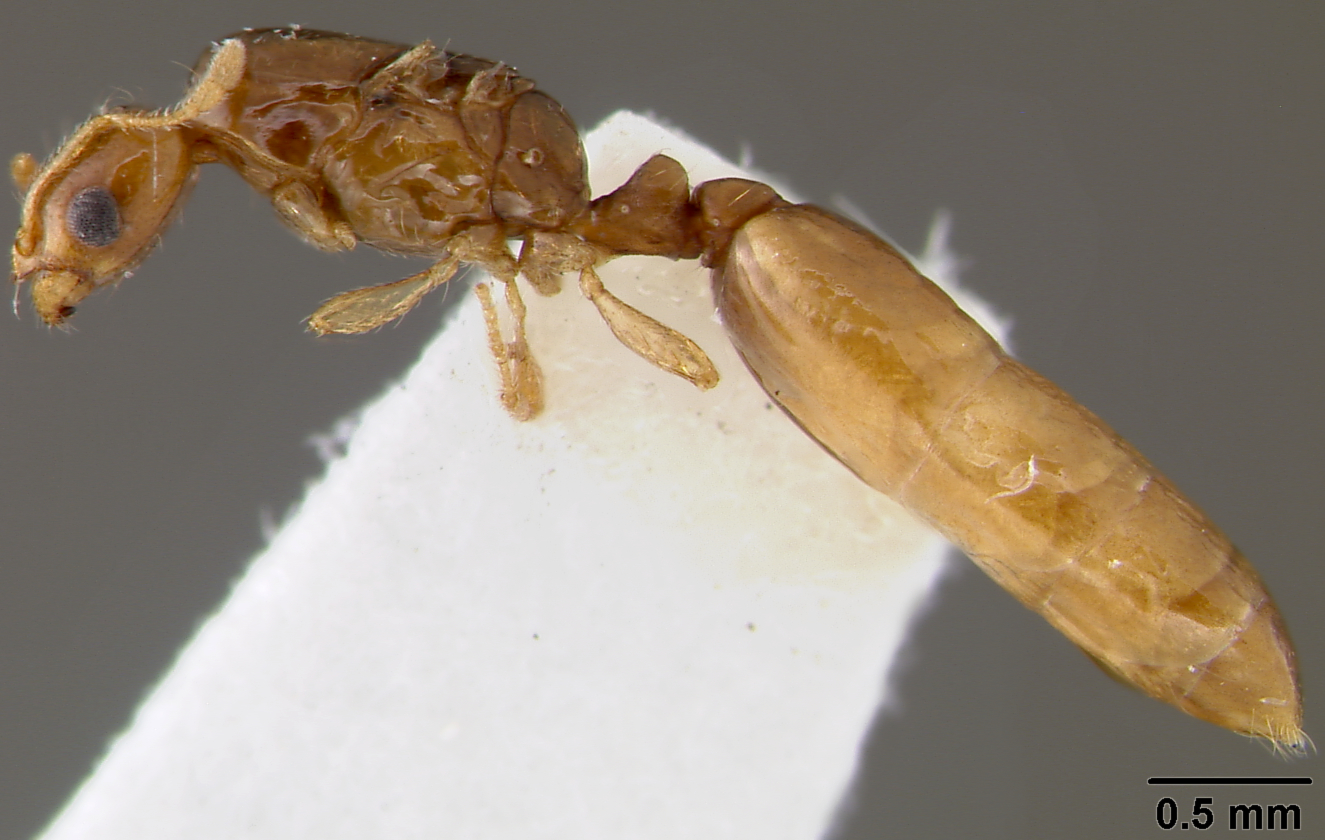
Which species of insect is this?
Bisolenopsis sea
